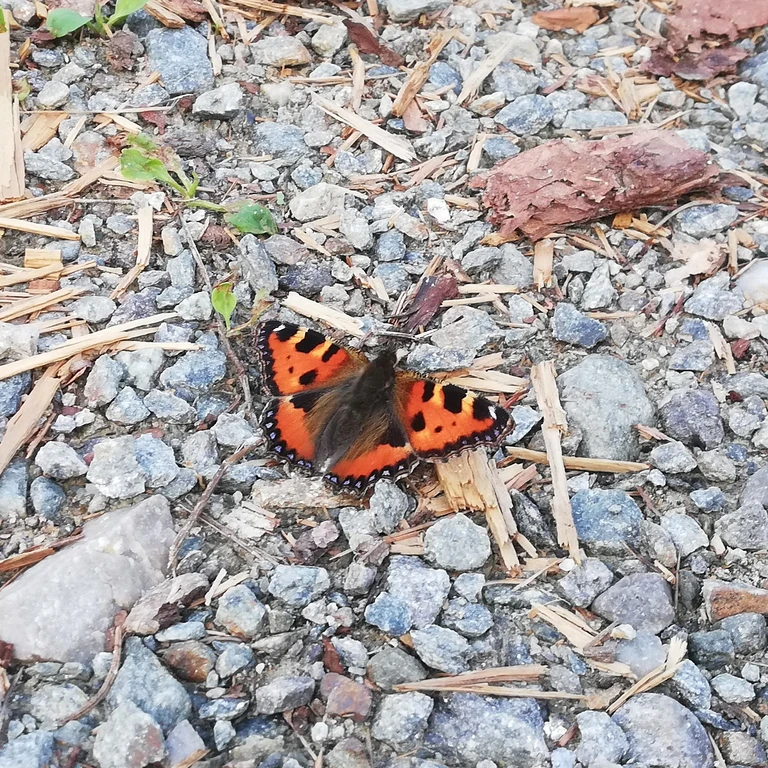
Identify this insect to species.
Aglais urticae
